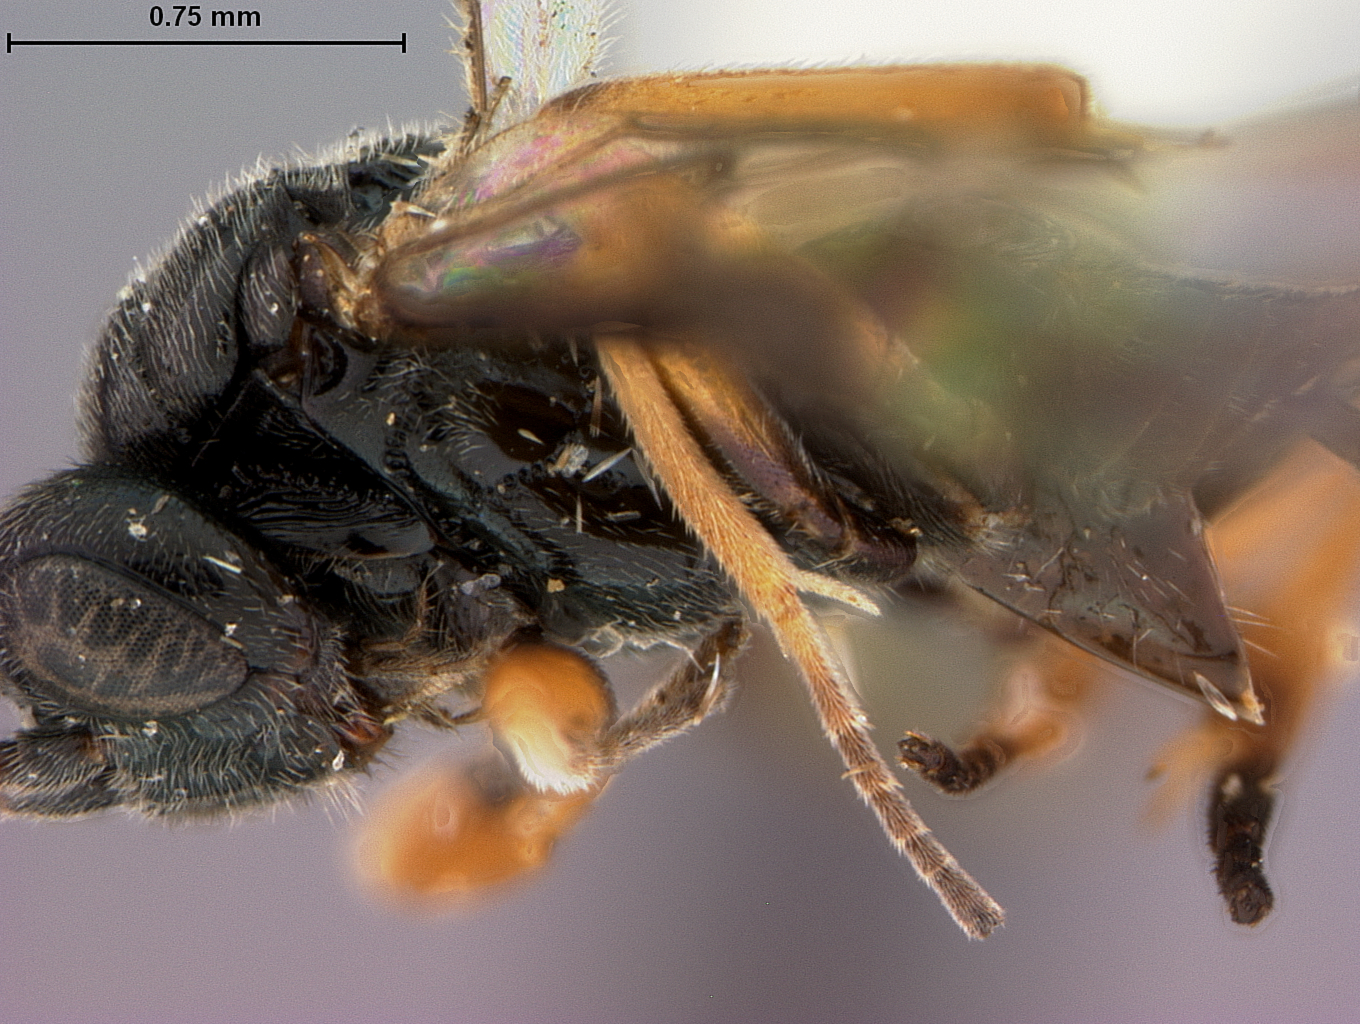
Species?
Cardiochiles insculptus
